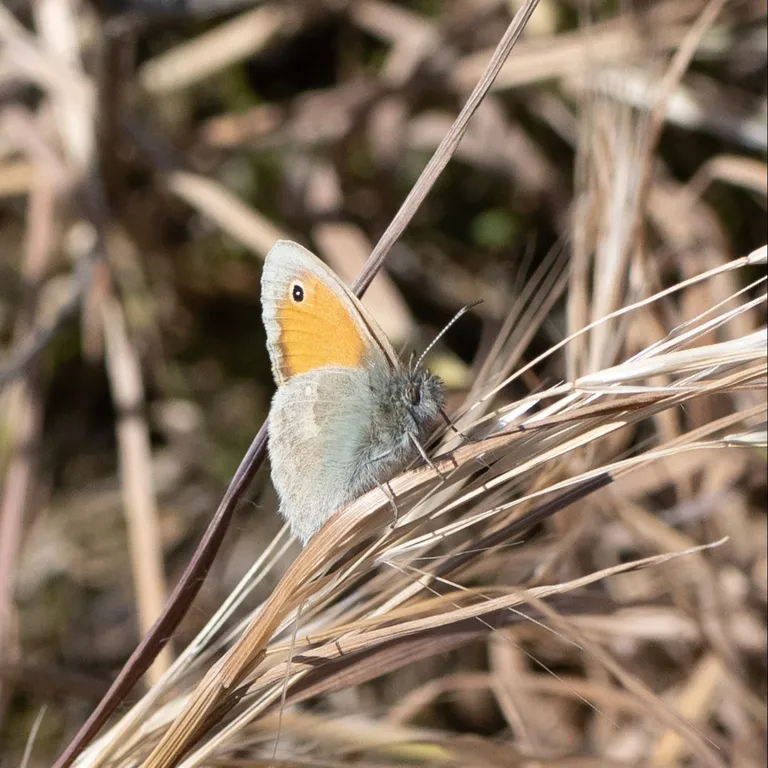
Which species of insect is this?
Coenonympha pamphilus
